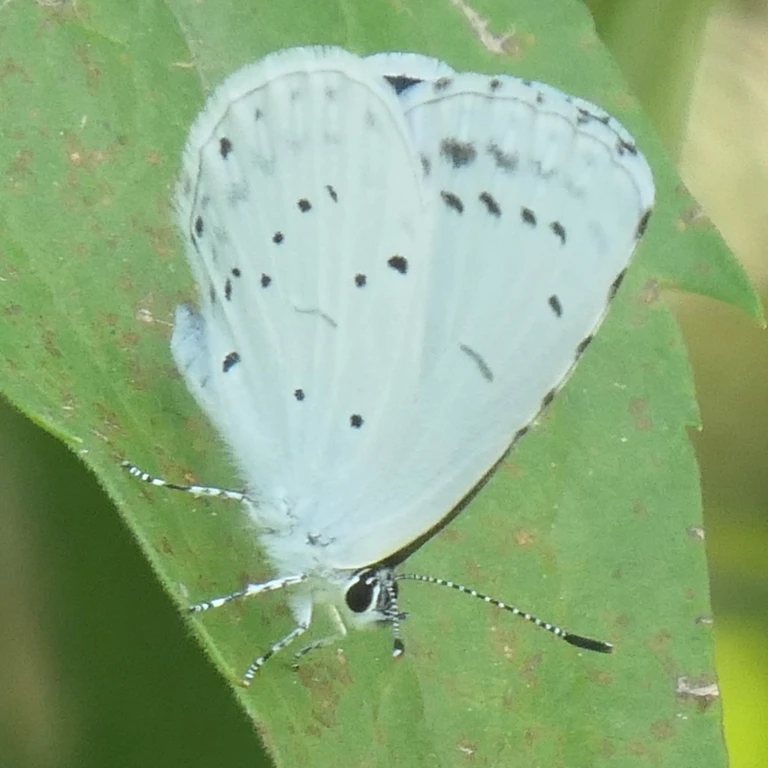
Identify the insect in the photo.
Celastrina argiolus
